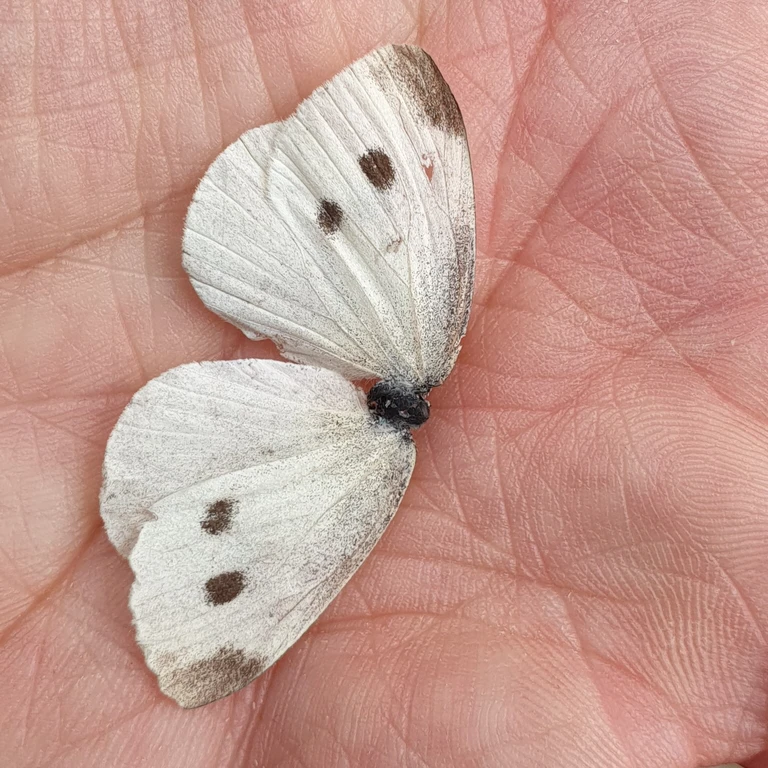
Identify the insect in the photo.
Pieris rapae
